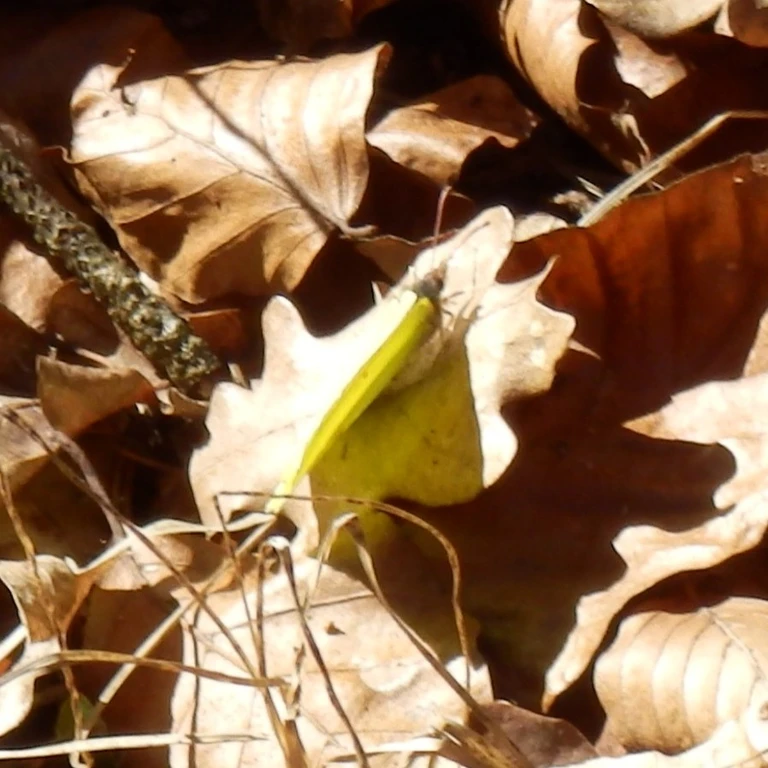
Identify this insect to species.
Gonepteryx rhamni
